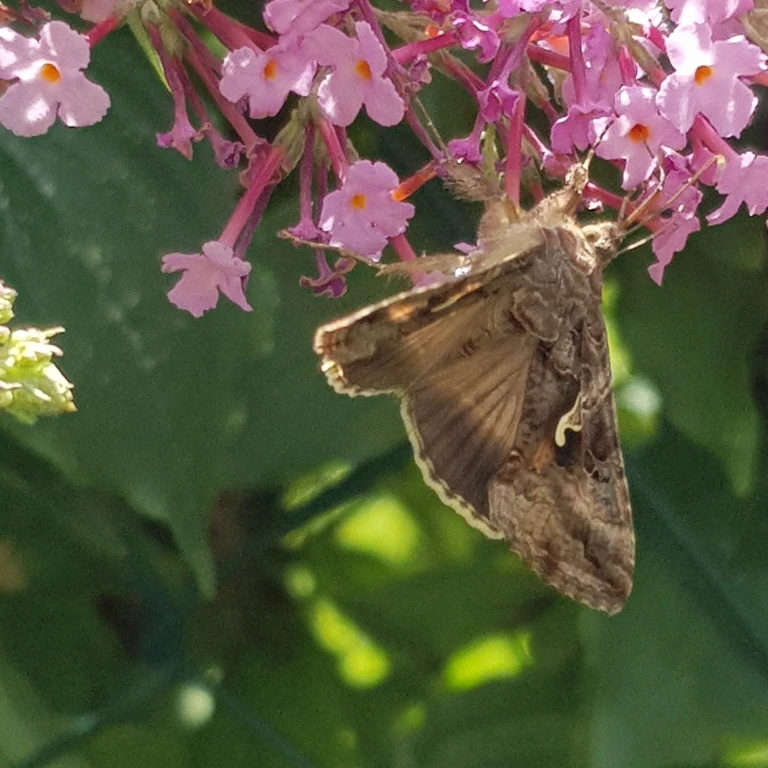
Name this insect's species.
Euclidia glyphica
